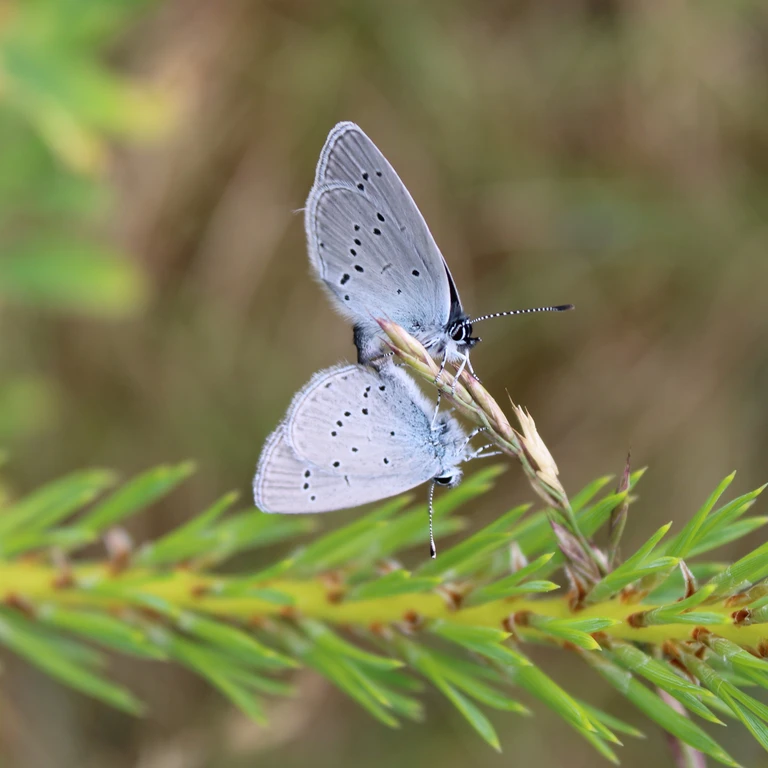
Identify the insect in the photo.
Cupido minimus
